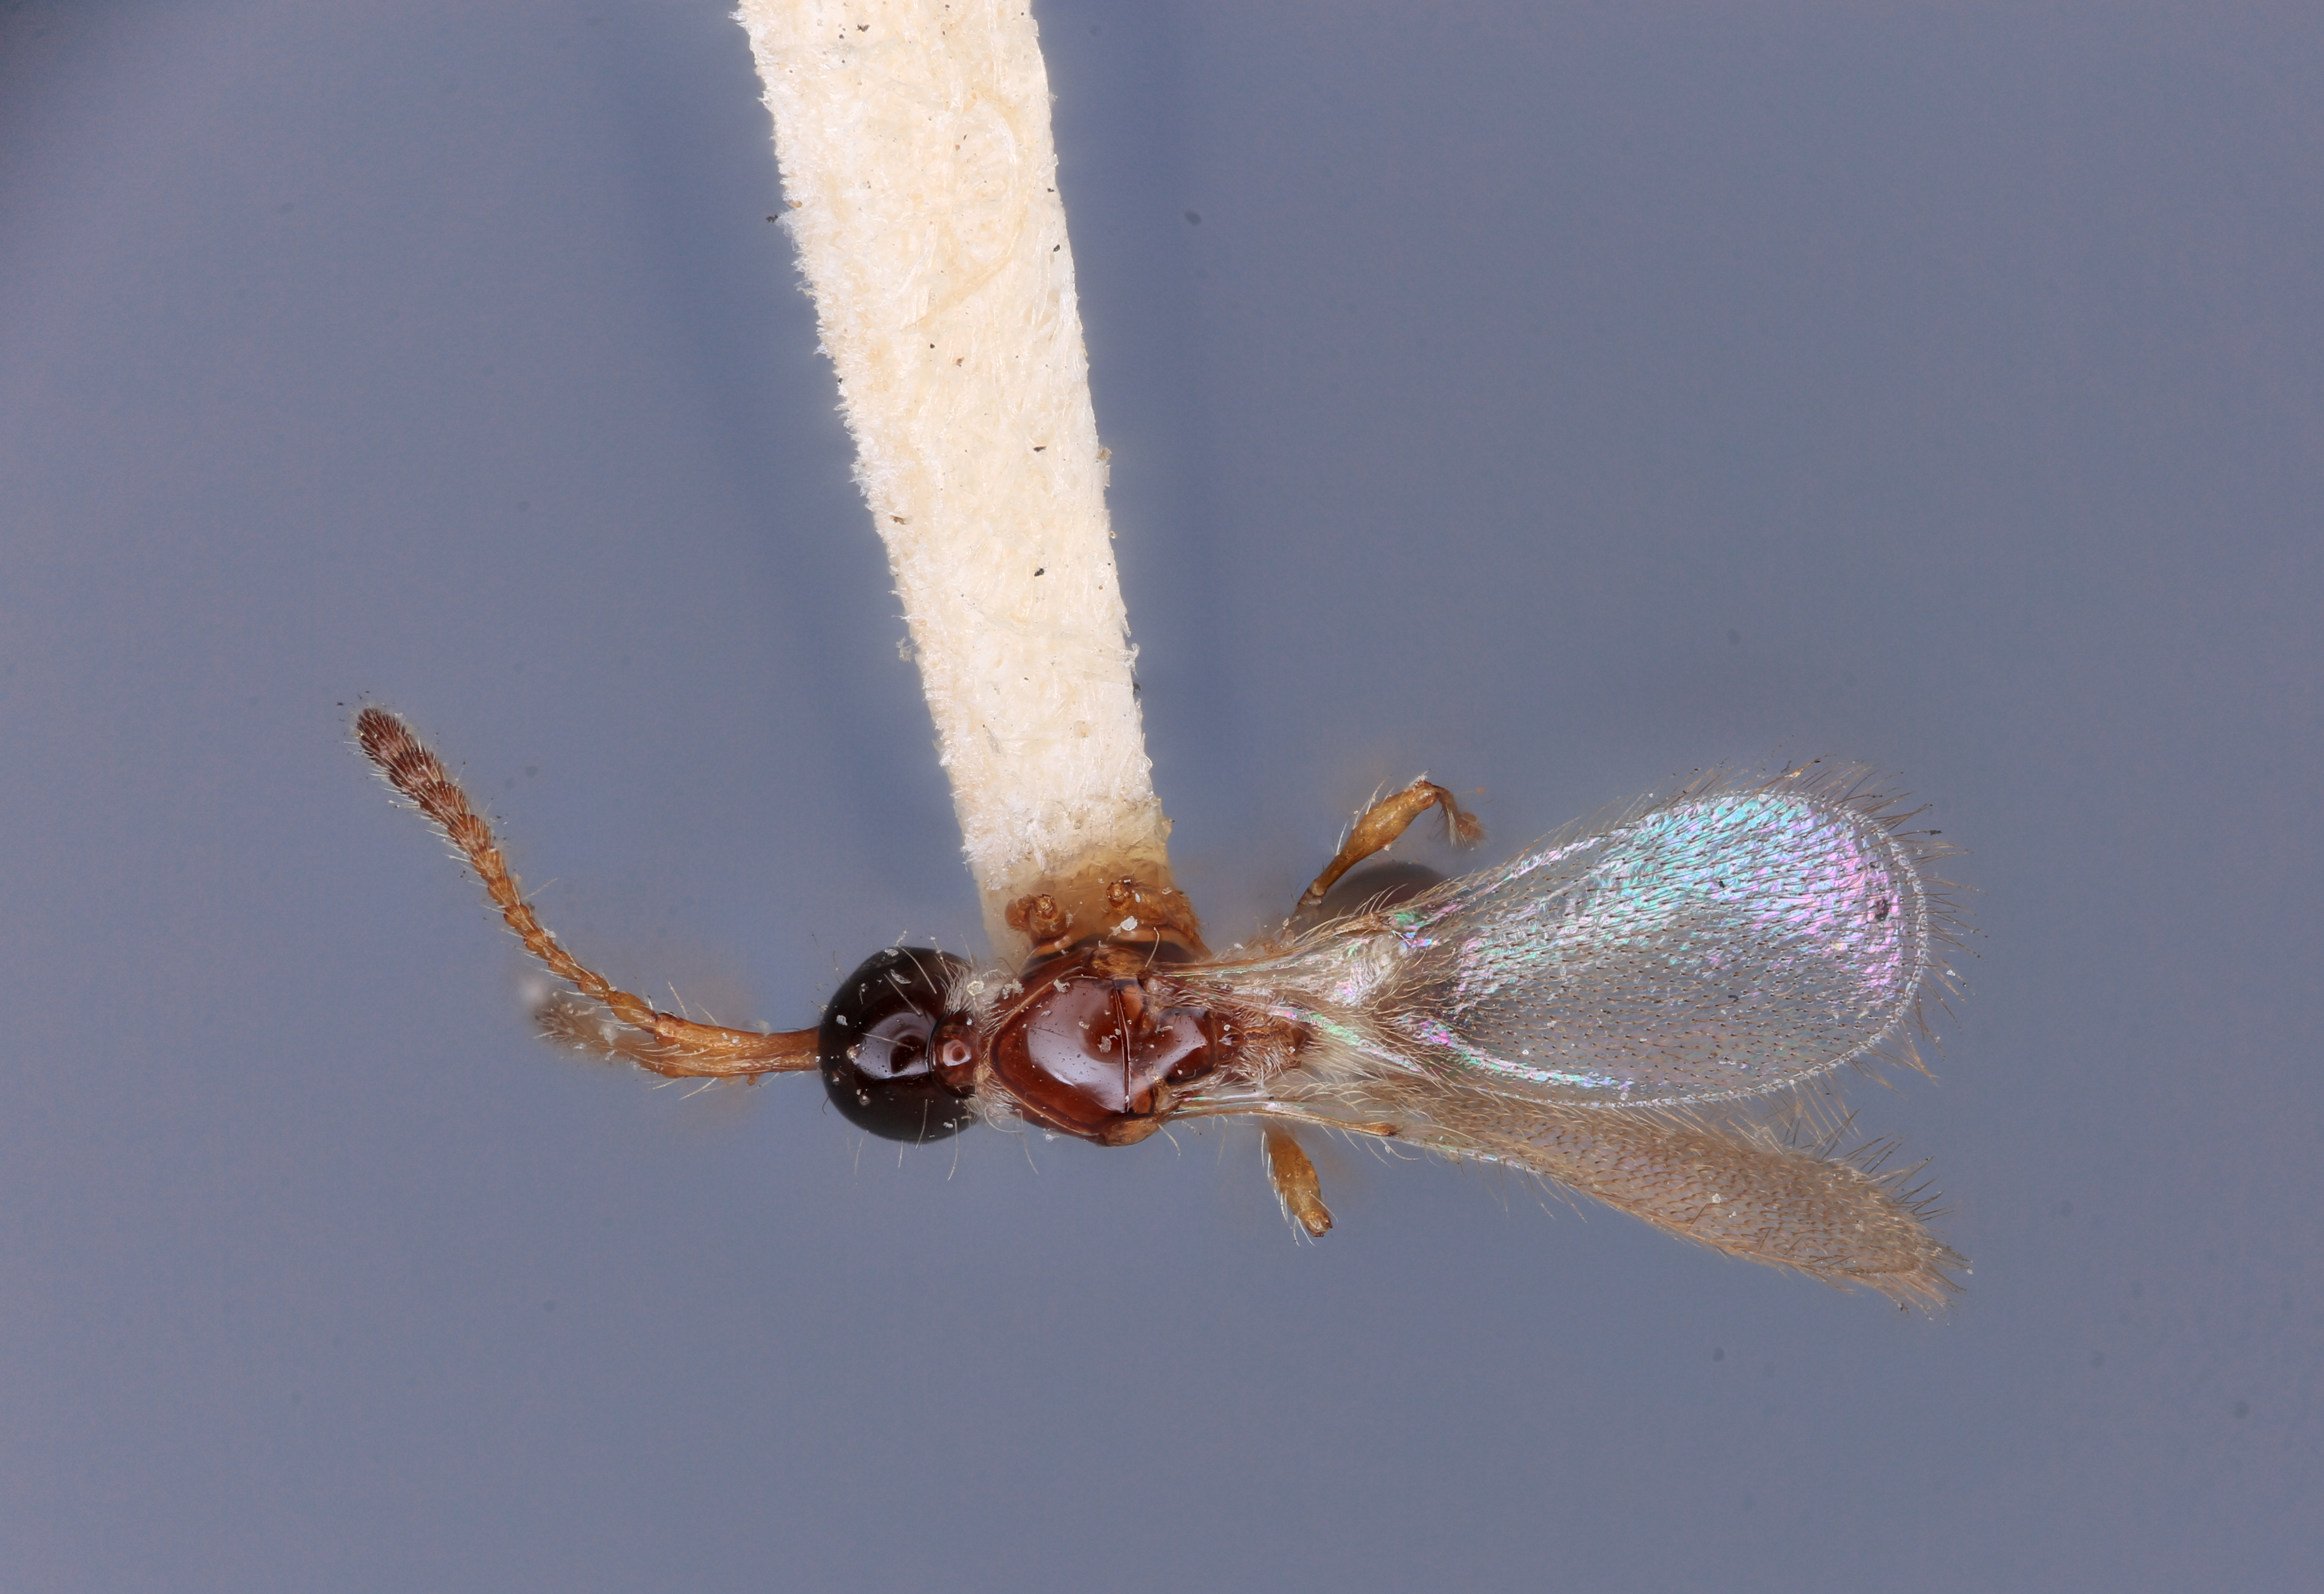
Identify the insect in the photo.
Phaenopria schwarzii
